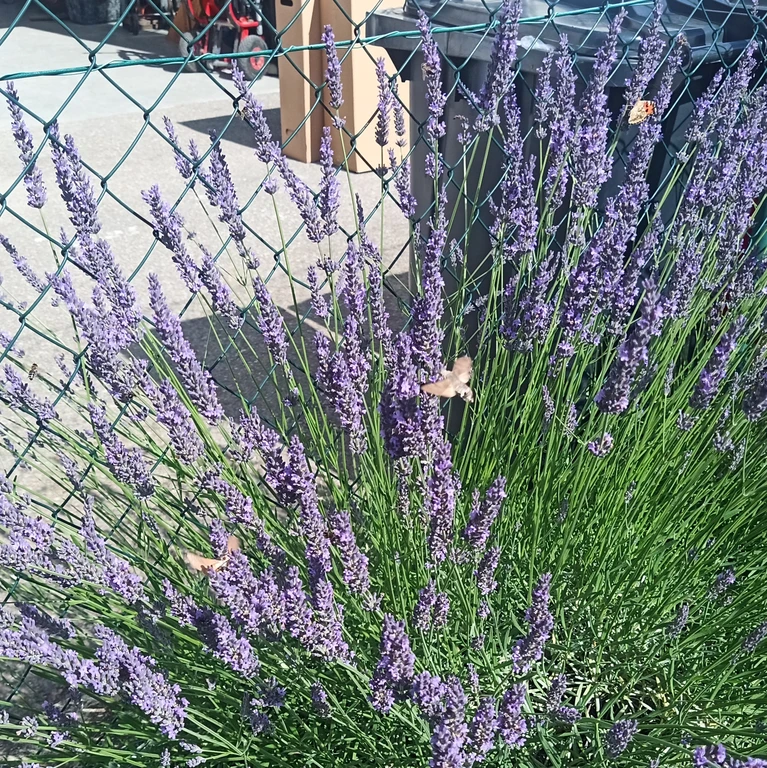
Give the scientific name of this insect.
Macroglossum stellatarum
